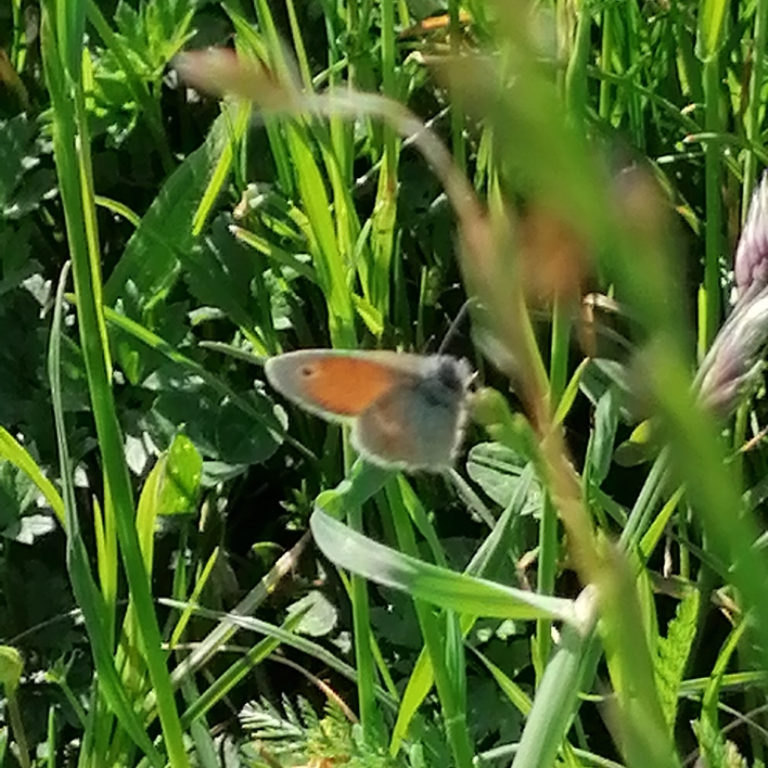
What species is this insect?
Coenonympha pamphilus
